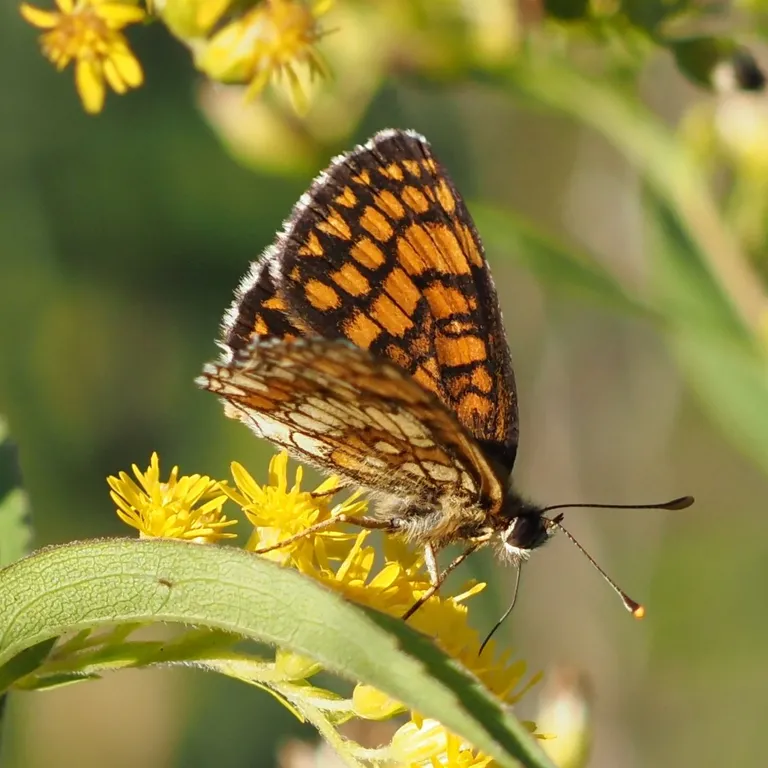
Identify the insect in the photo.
Melitaea athalia
